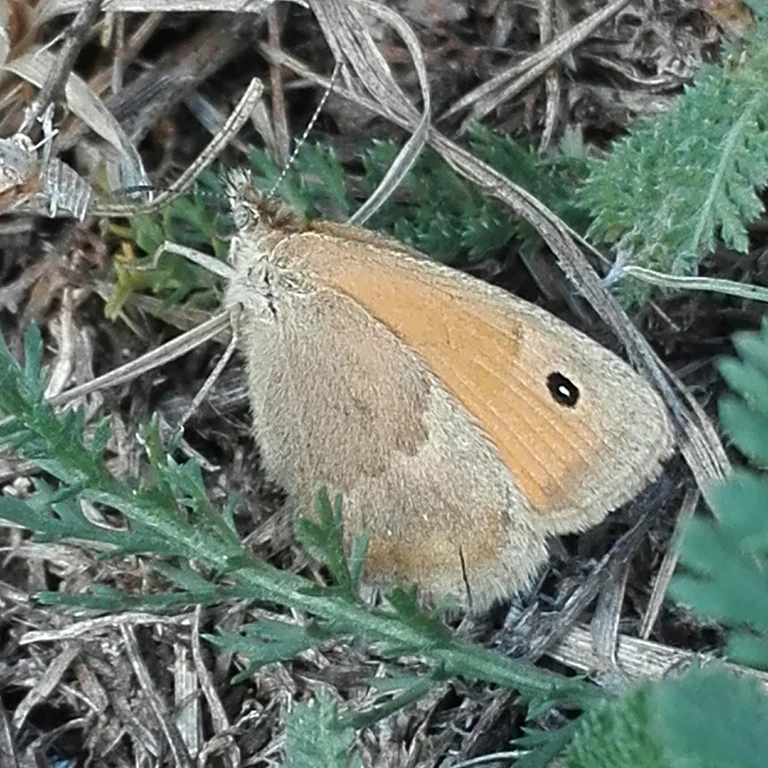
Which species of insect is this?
Coenonympha pamphilus
